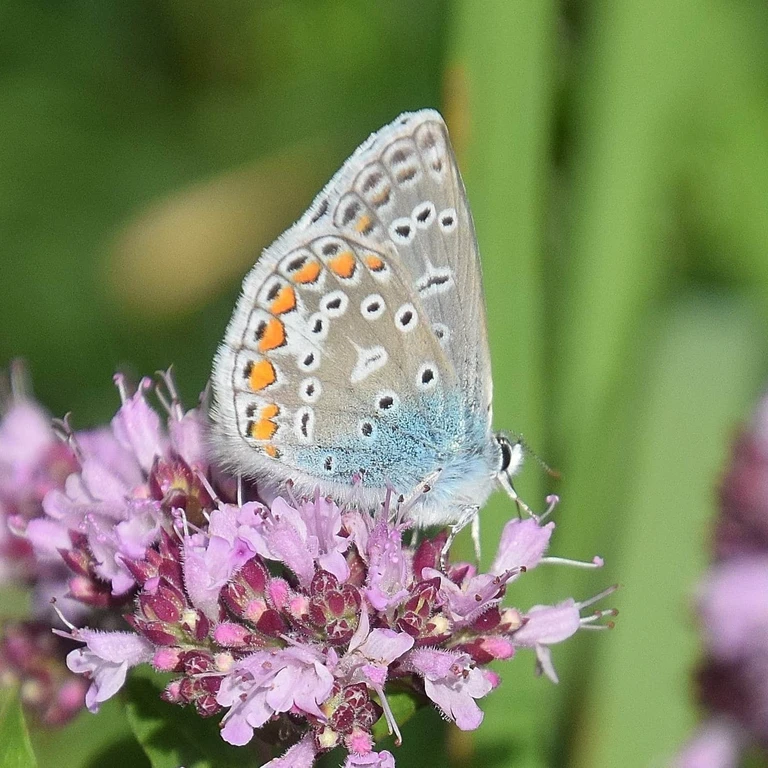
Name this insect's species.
Polyommatus icarus
